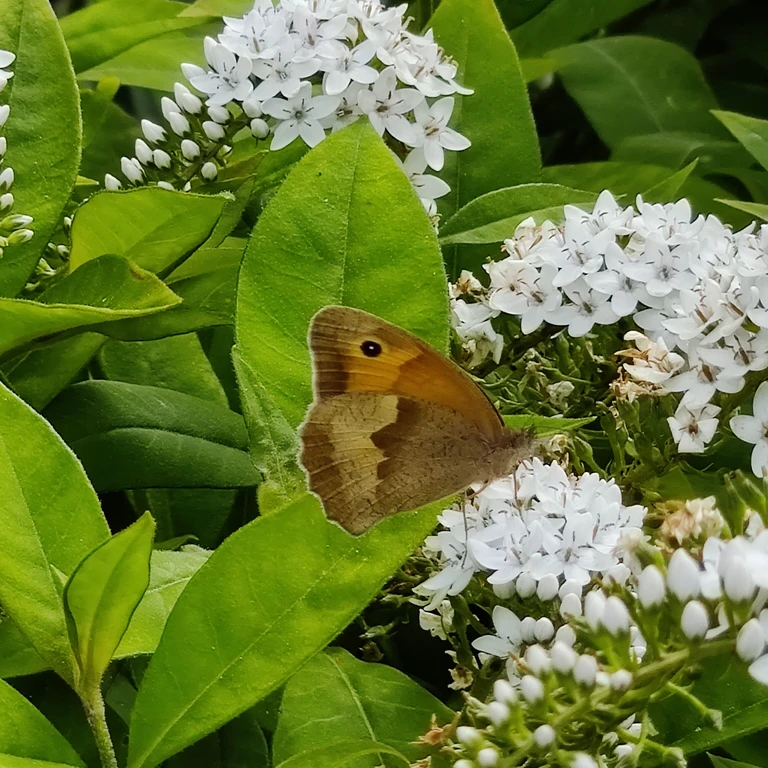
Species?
Maniola jurtina
